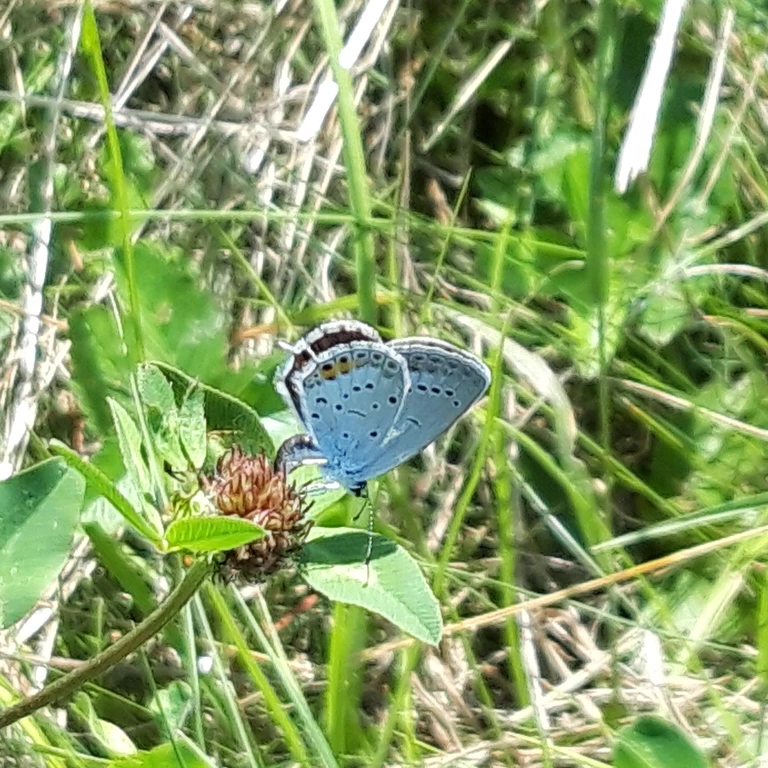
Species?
Cupido argiades (also Elkalyce argiades)
